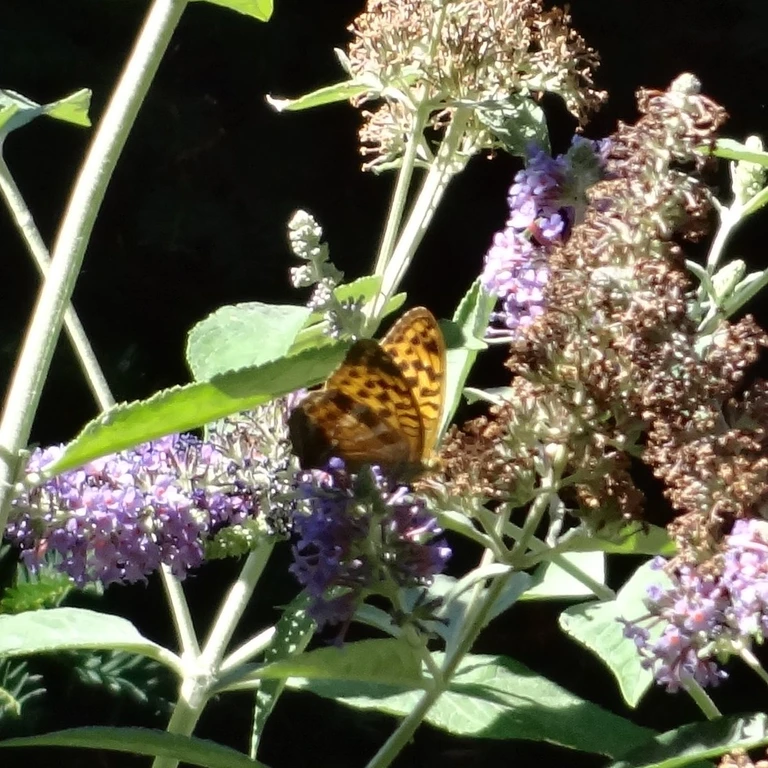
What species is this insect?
Argynnis paphia
